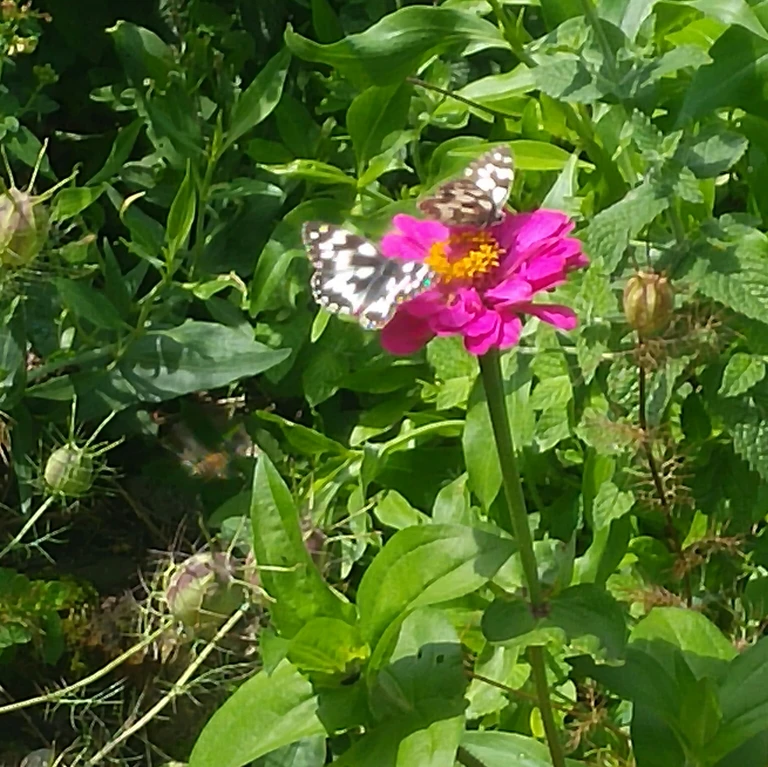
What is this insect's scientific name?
Melanargia galathea
